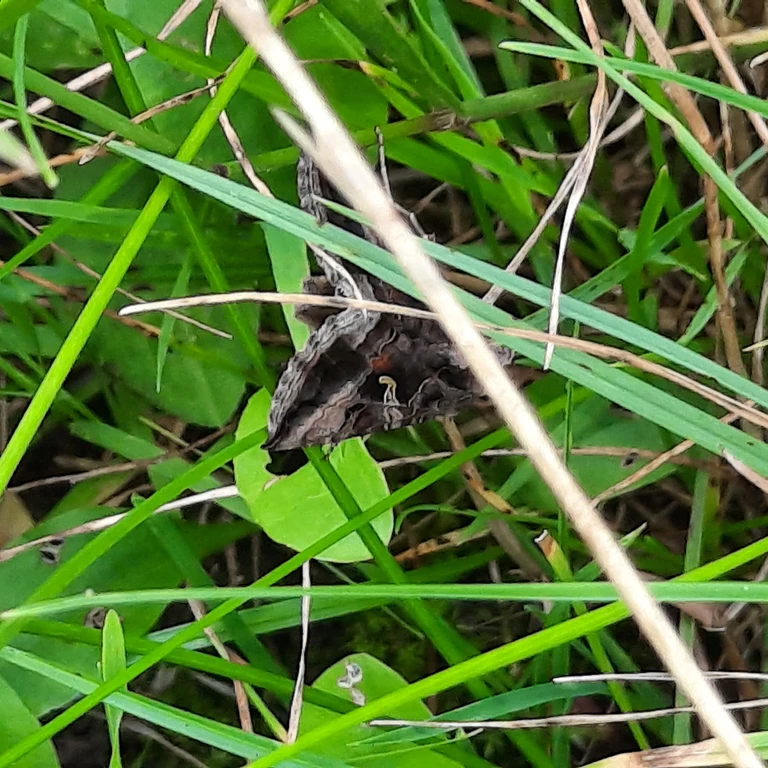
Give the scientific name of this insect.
Autographa gamma
